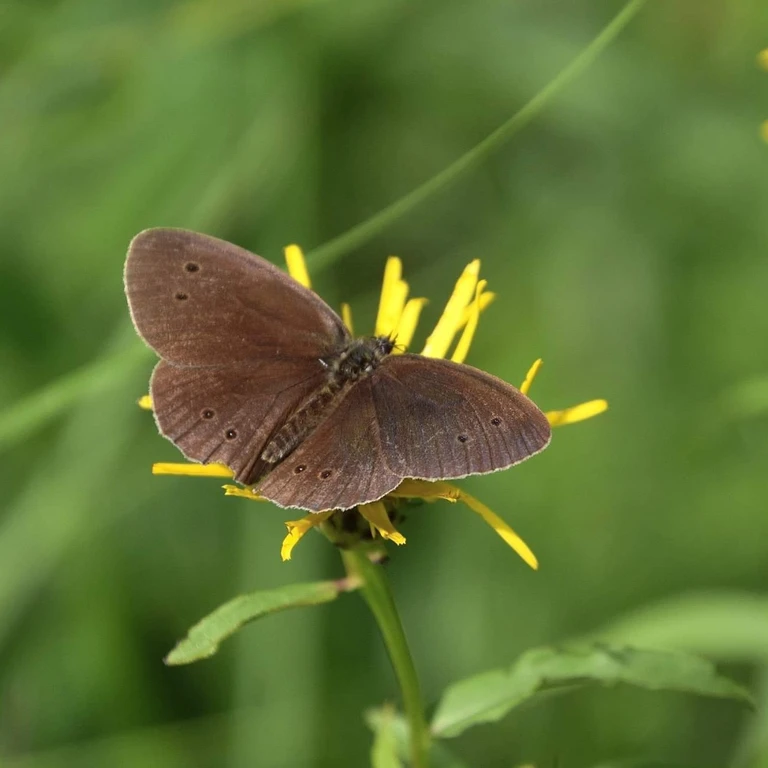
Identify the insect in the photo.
Aphantopus hyperantus
